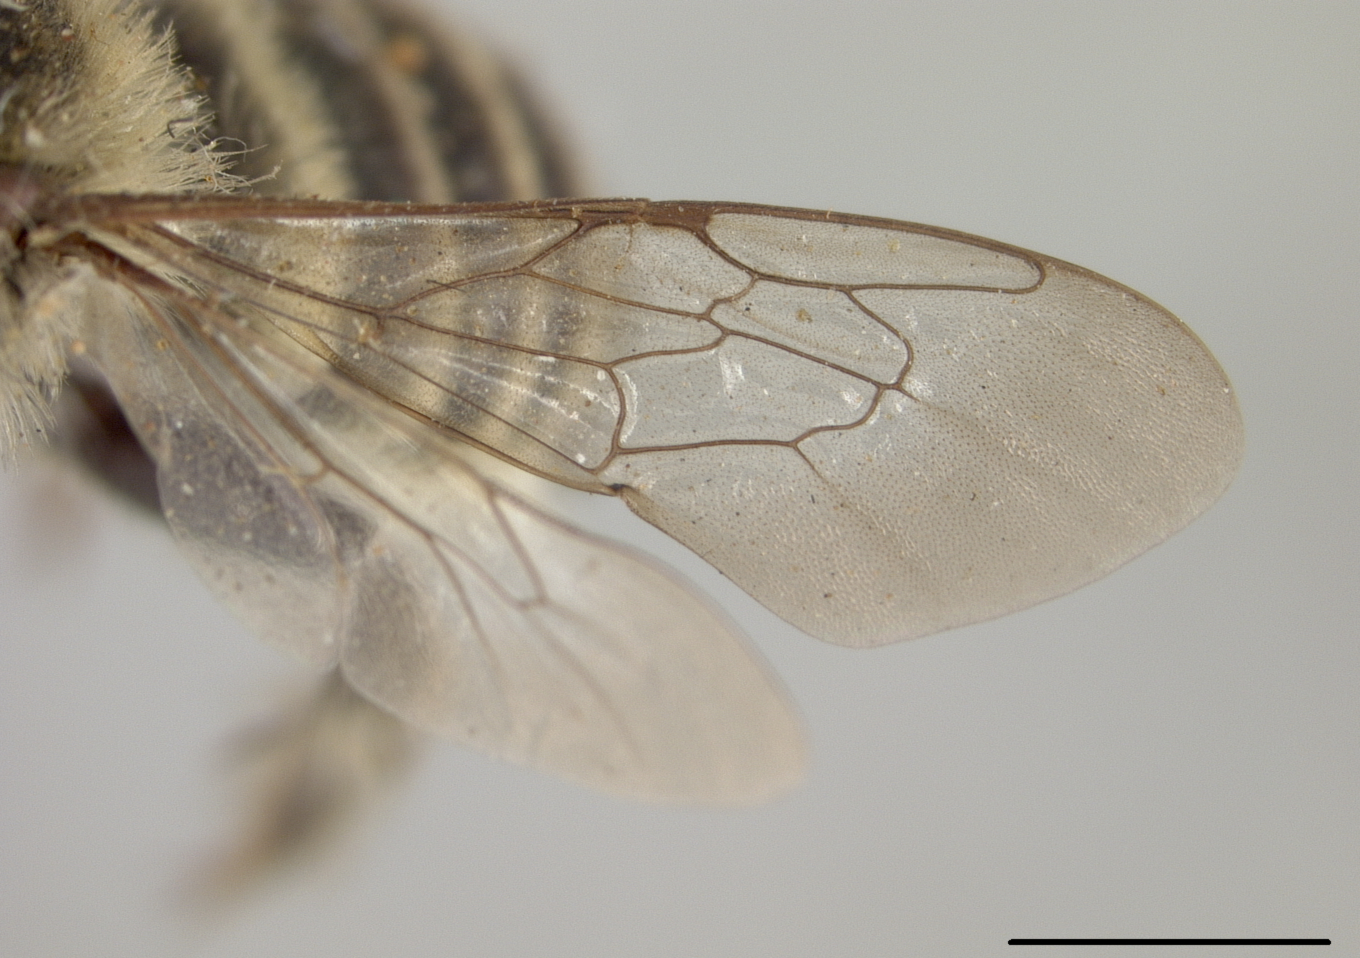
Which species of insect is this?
Megachile astata
